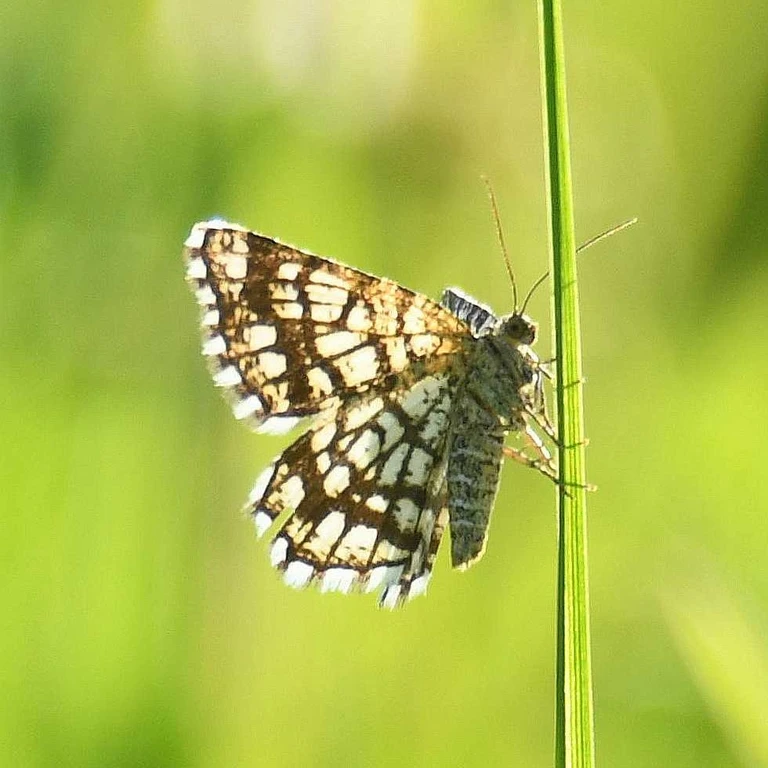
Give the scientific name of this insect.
Chiasmia clathrata
